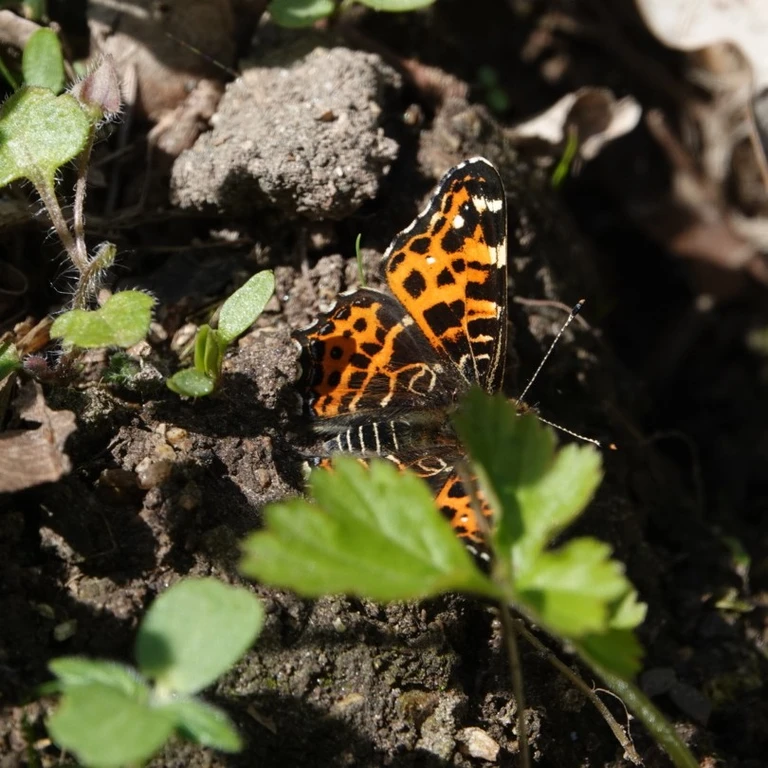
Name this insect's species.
Araschnia levana
